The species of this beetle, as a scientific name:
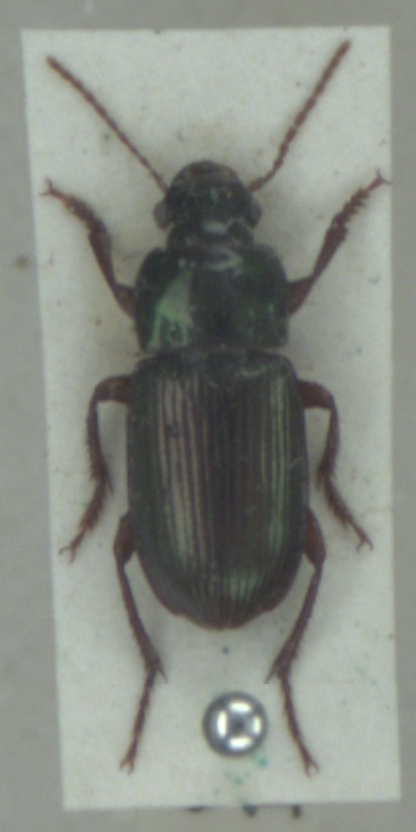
Harpalus affinis
